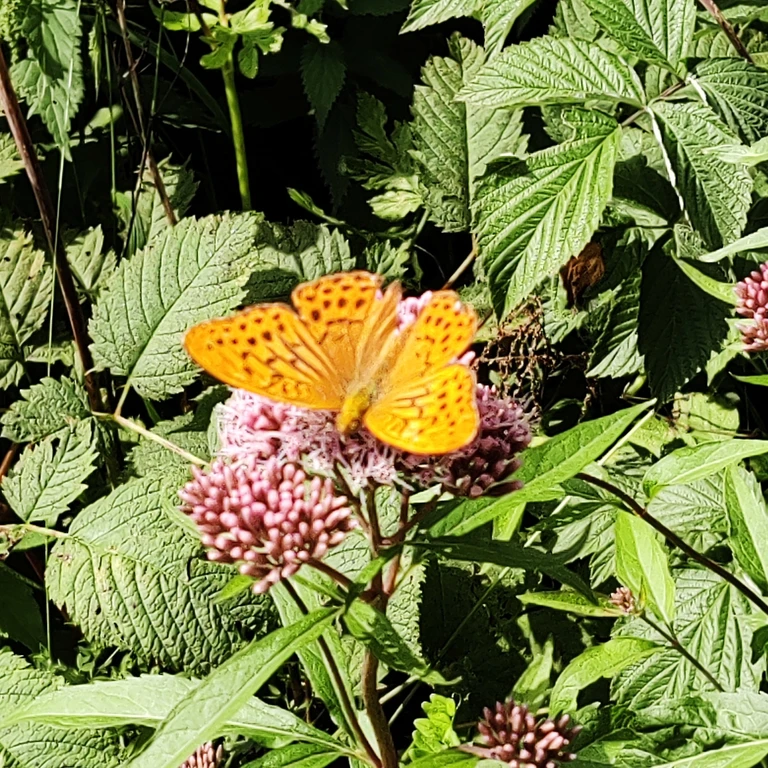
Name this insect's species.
Argynnis paphia
